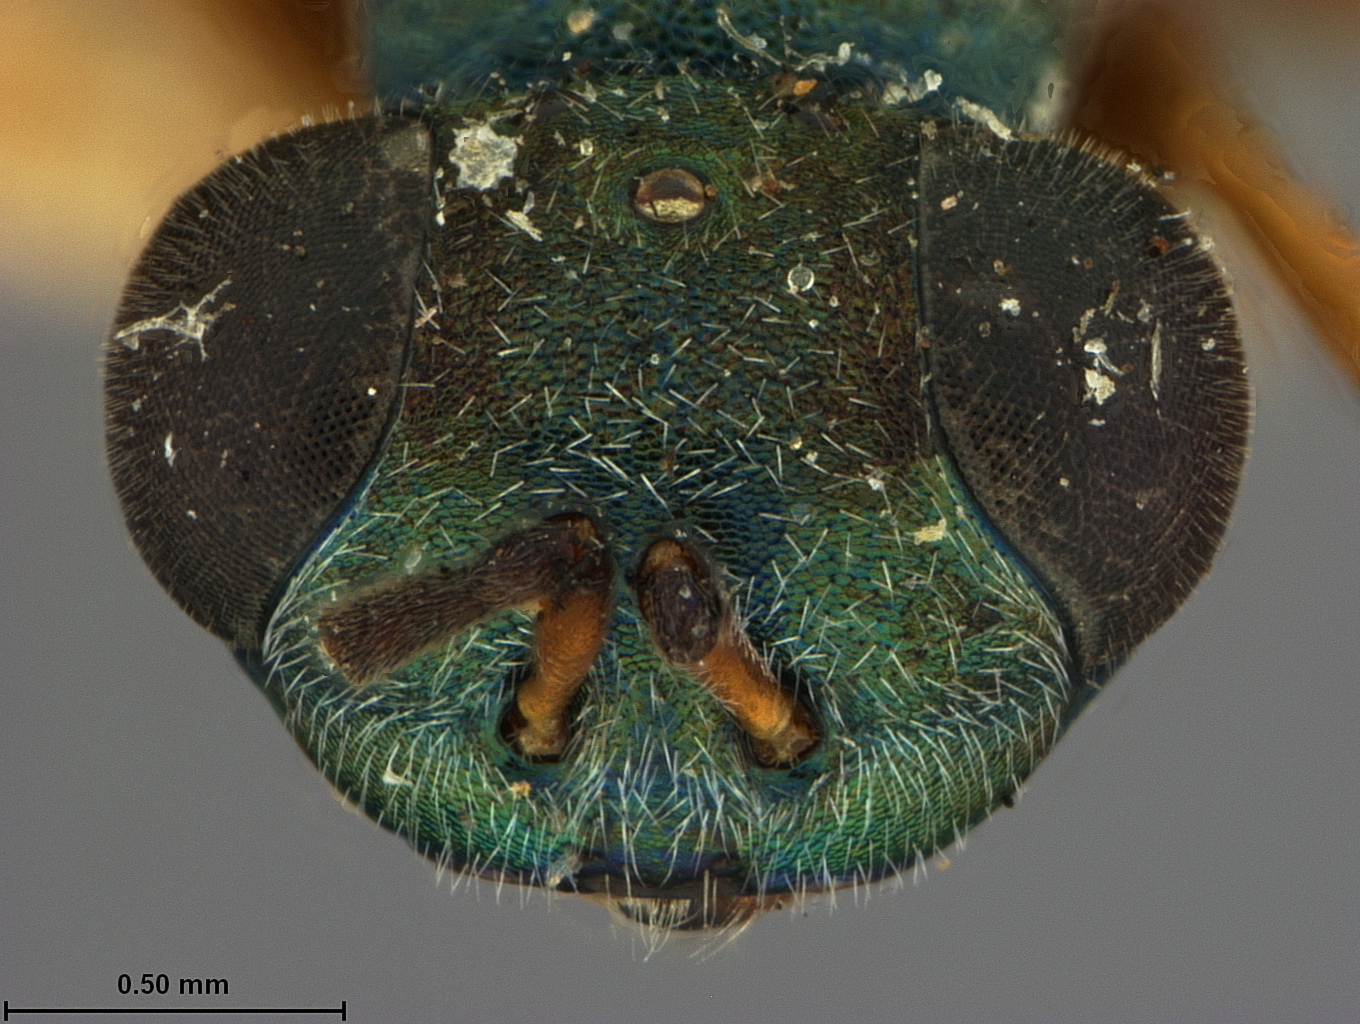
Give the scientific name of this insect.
Charitopus magnificus
